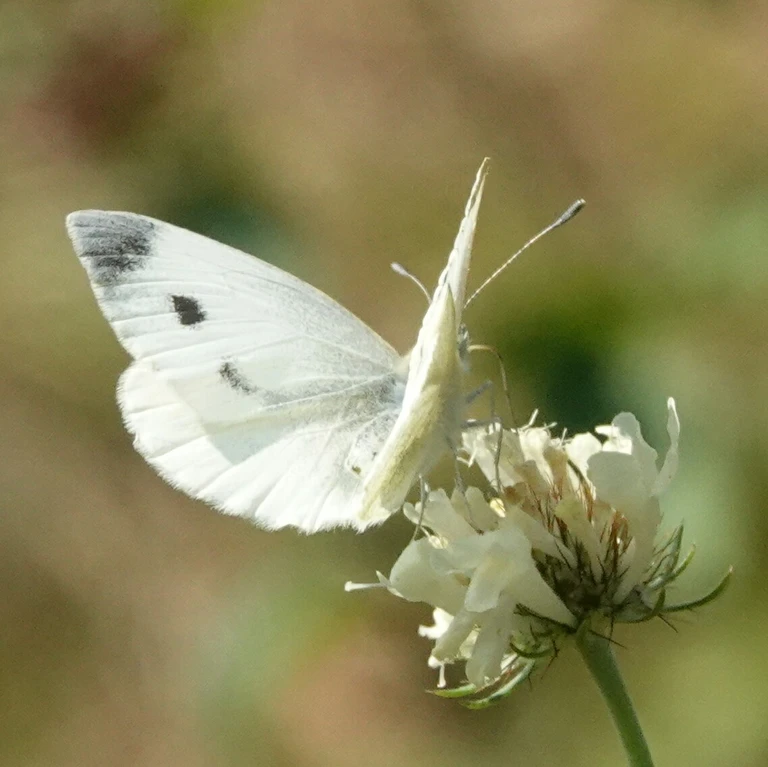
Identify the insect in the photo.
Pieris mannii
